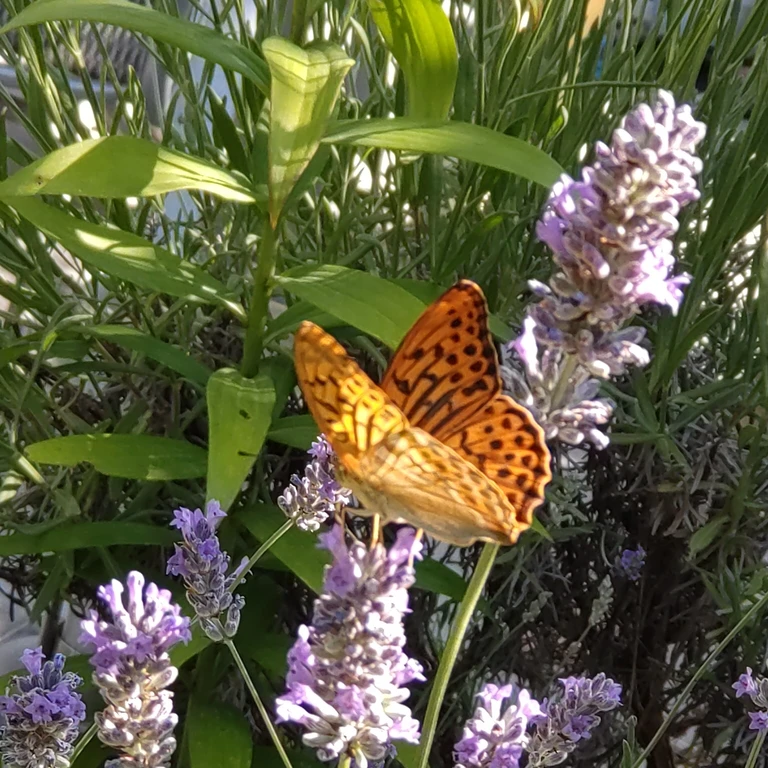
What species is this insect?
Argynnis paphia
